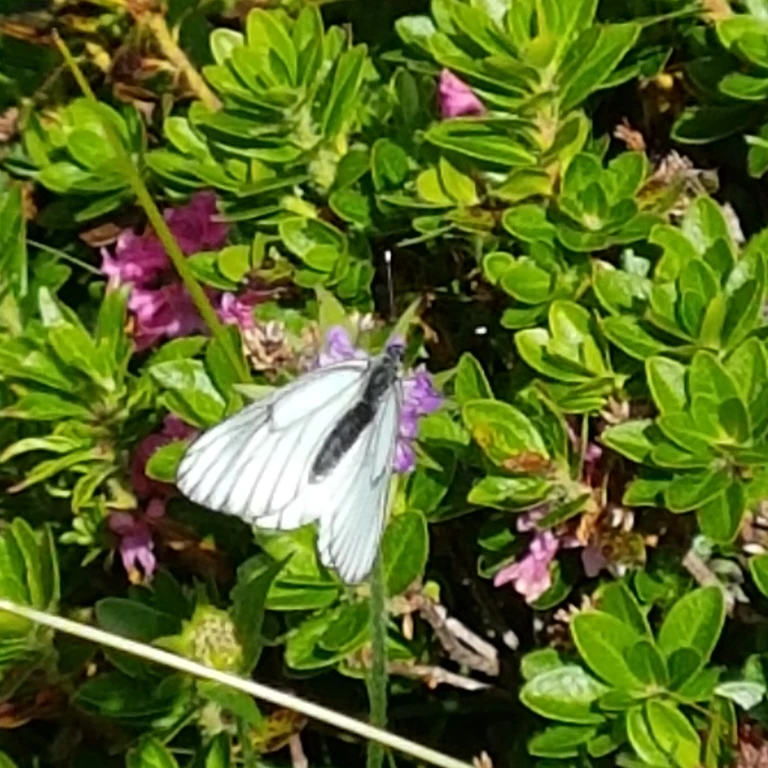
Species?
Aporia crataegi
